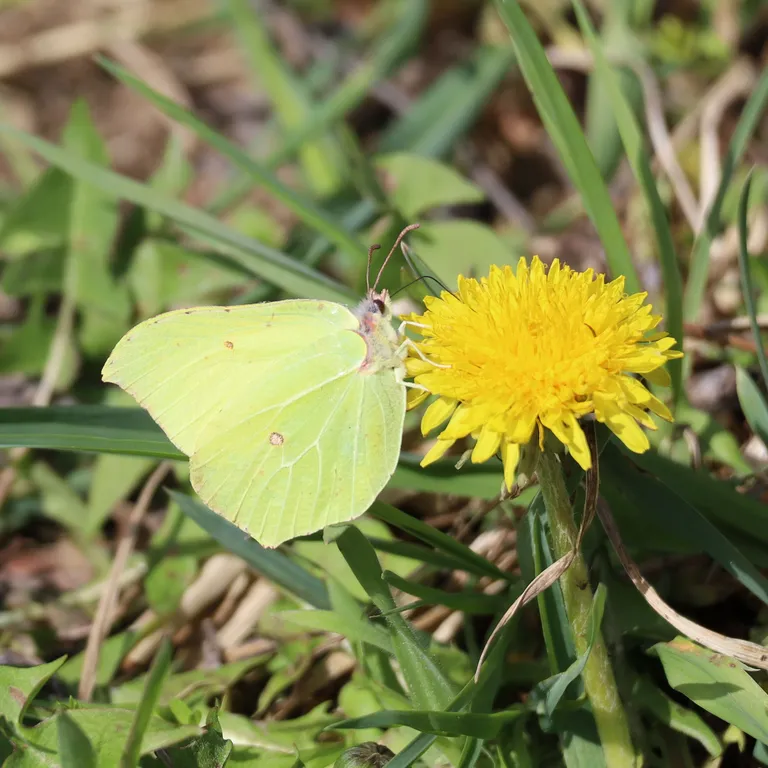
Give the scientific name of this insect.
Gonepteryx rhamni
